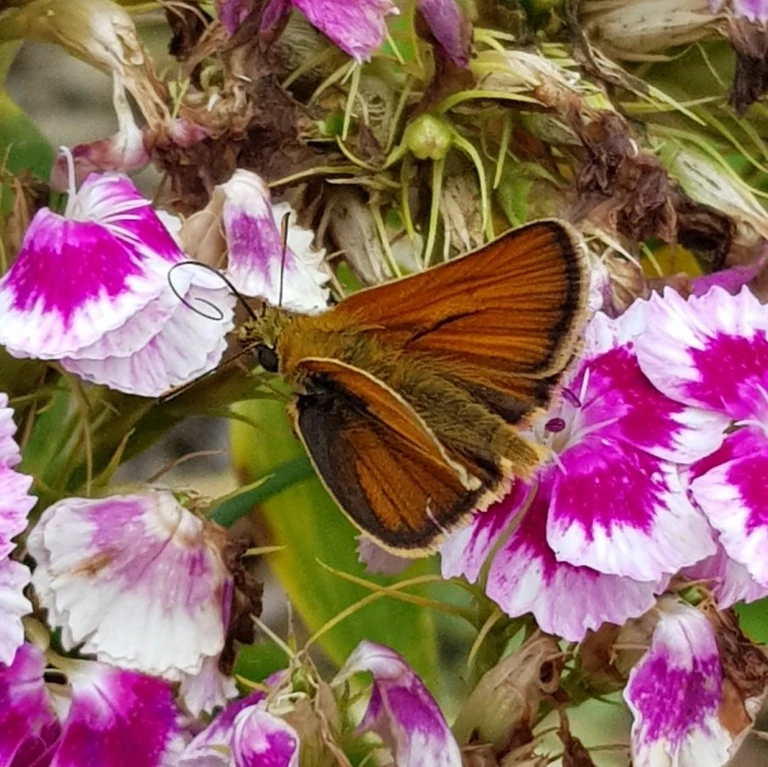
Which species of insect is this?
Thymelicus sylvestris
